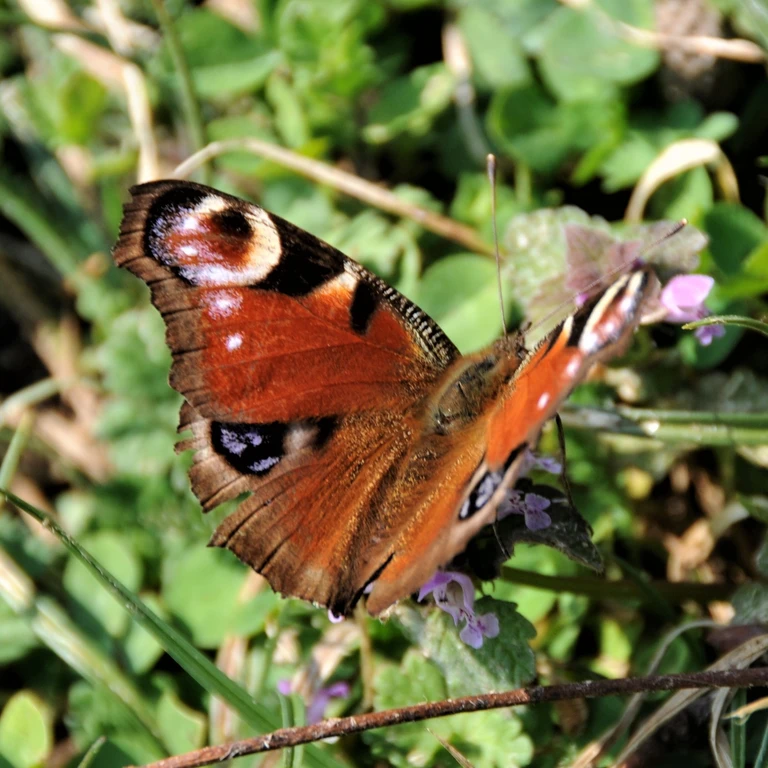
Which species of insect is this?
Aglais io
